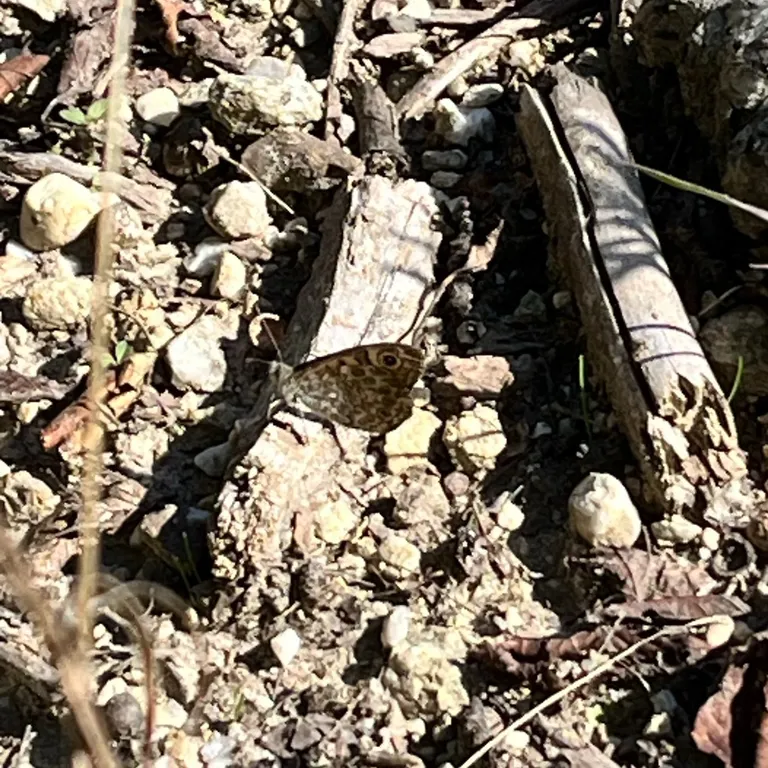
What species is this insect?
Lasiommata megera (also Pararge megera)
